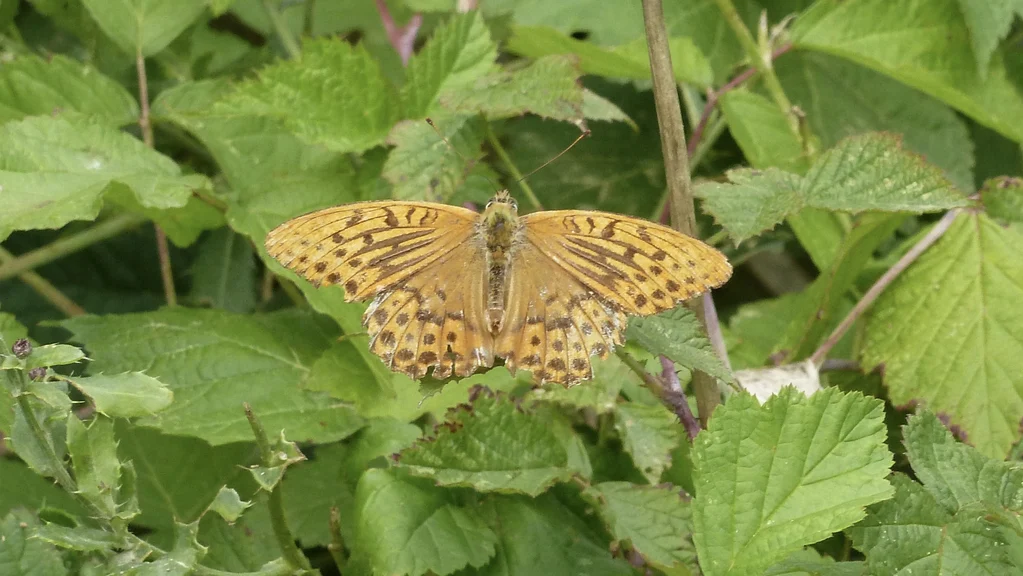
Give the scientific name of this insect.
Argynnis paphia
